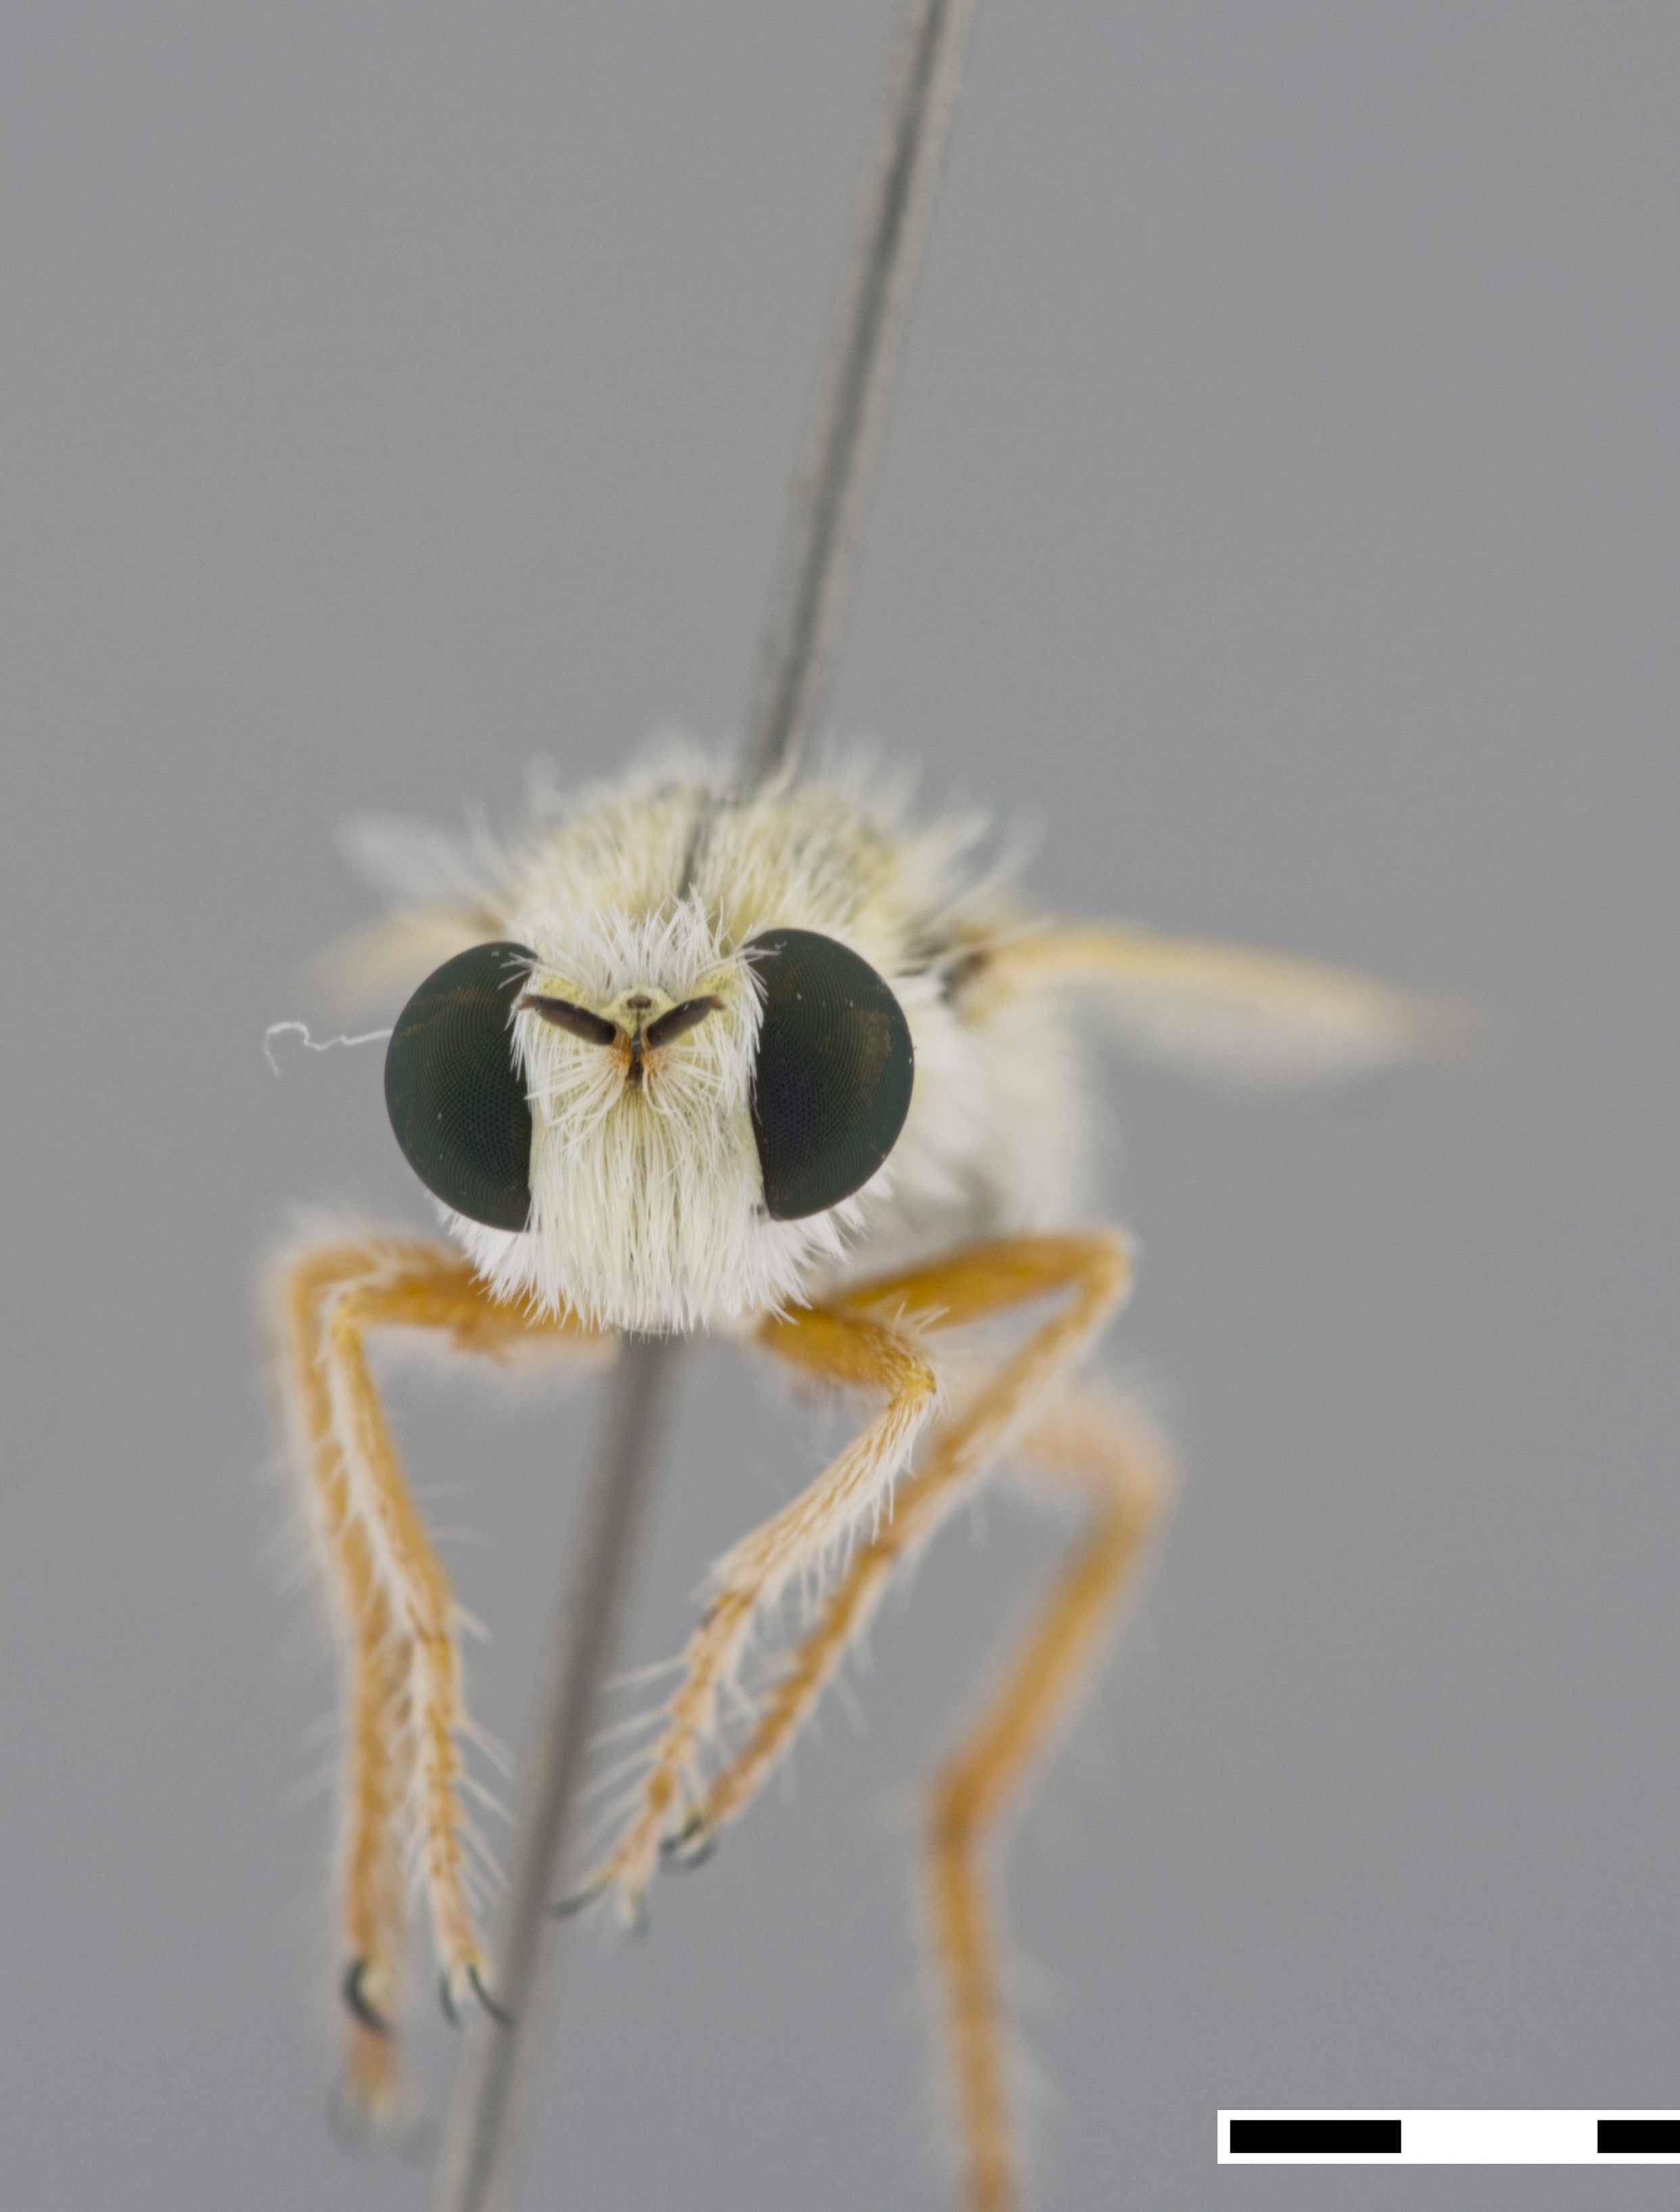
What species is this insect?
Prytanomyia kochi (also Prytanomyia albida)
